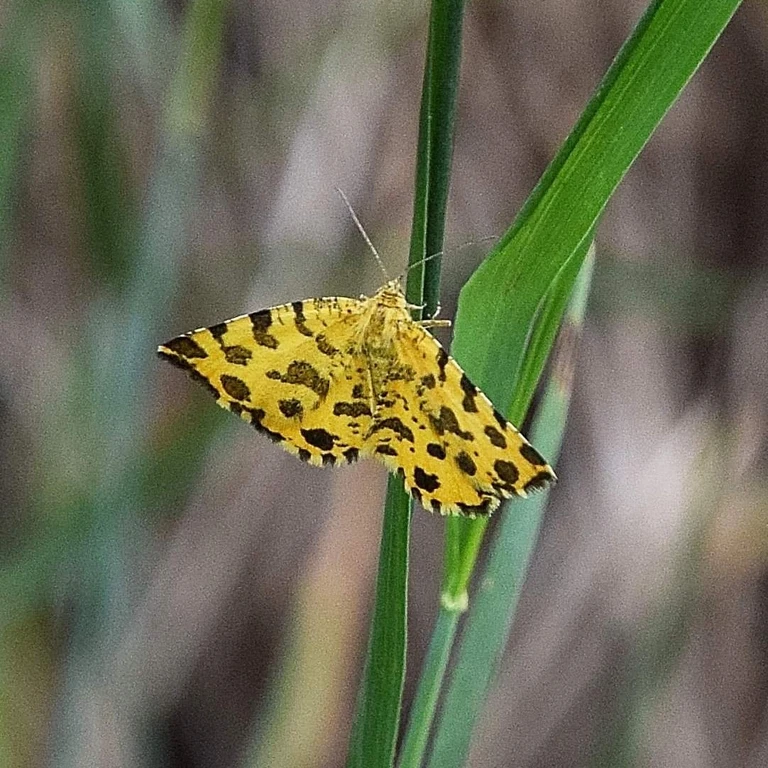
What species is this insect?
Pseudopanthera macularia
